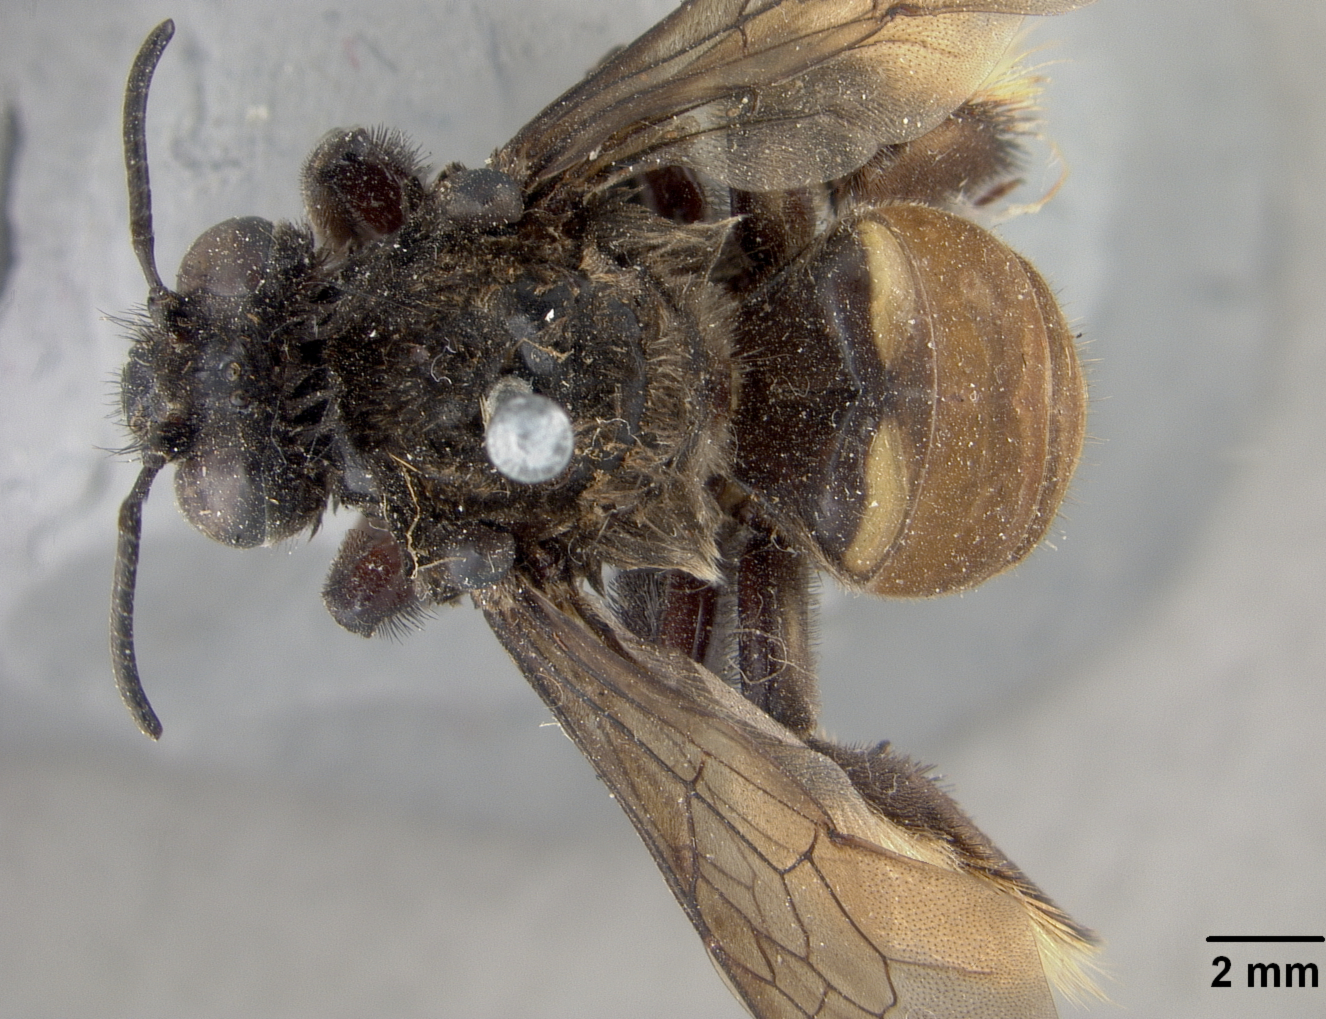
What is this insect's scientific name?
Epicharis salazari
